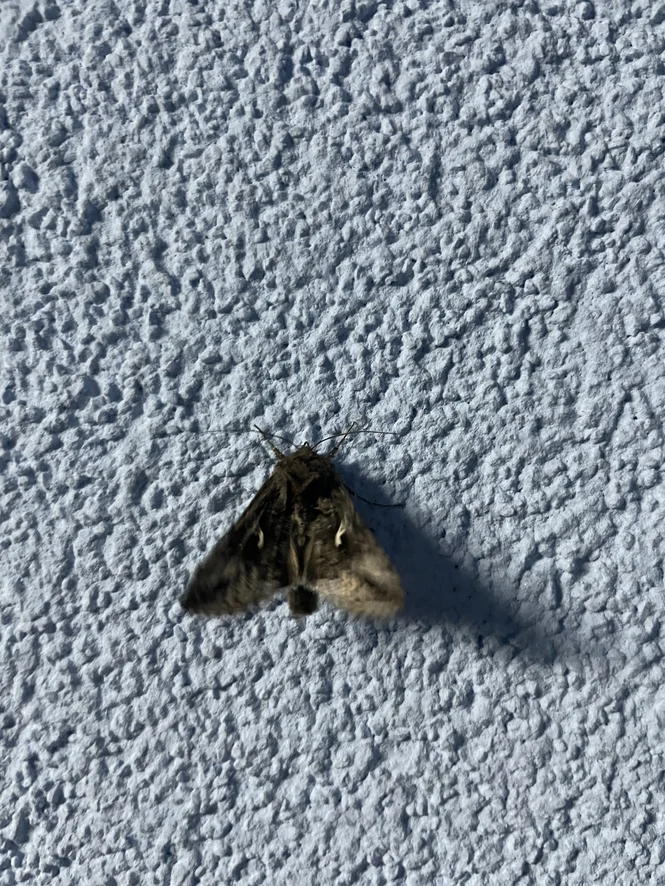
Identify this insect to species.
Autographa gamma
